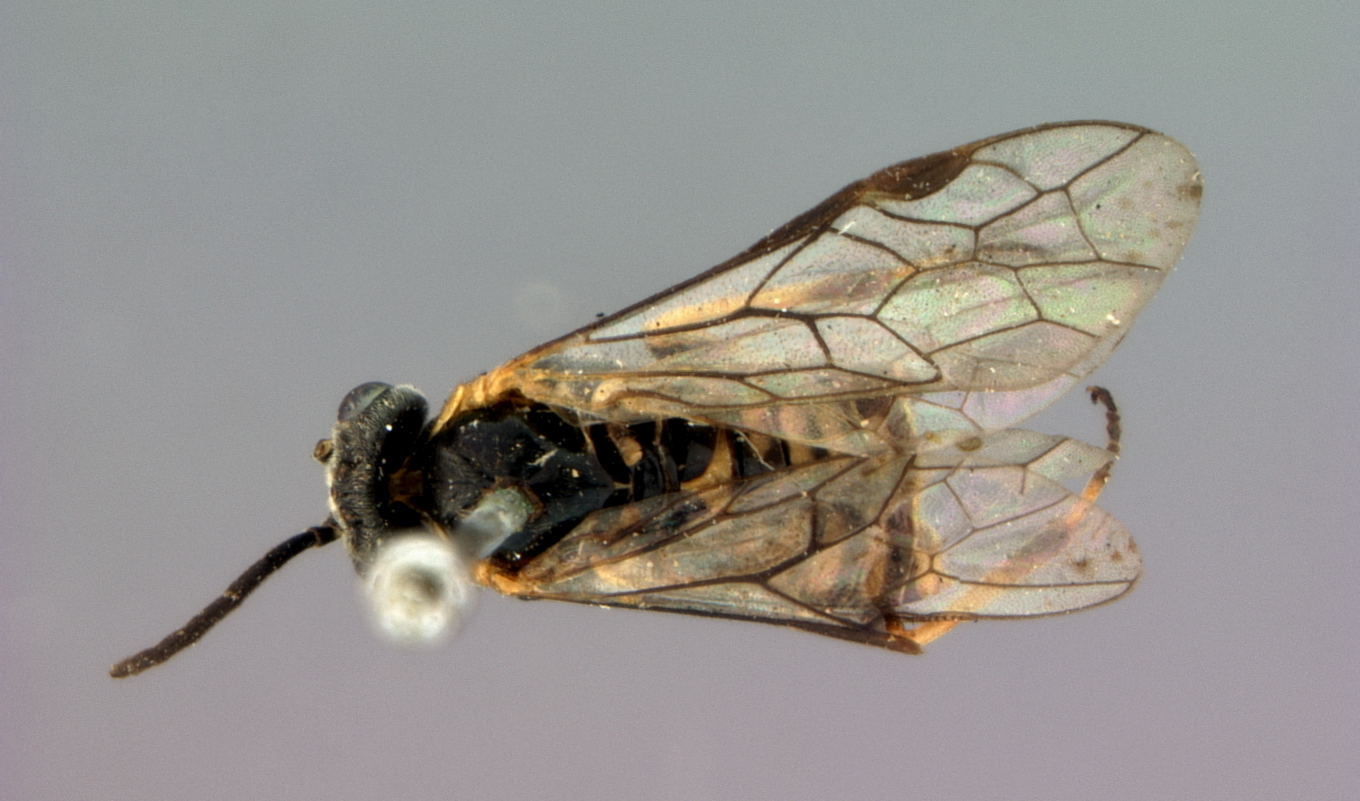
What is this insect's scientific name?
Empria distincta
